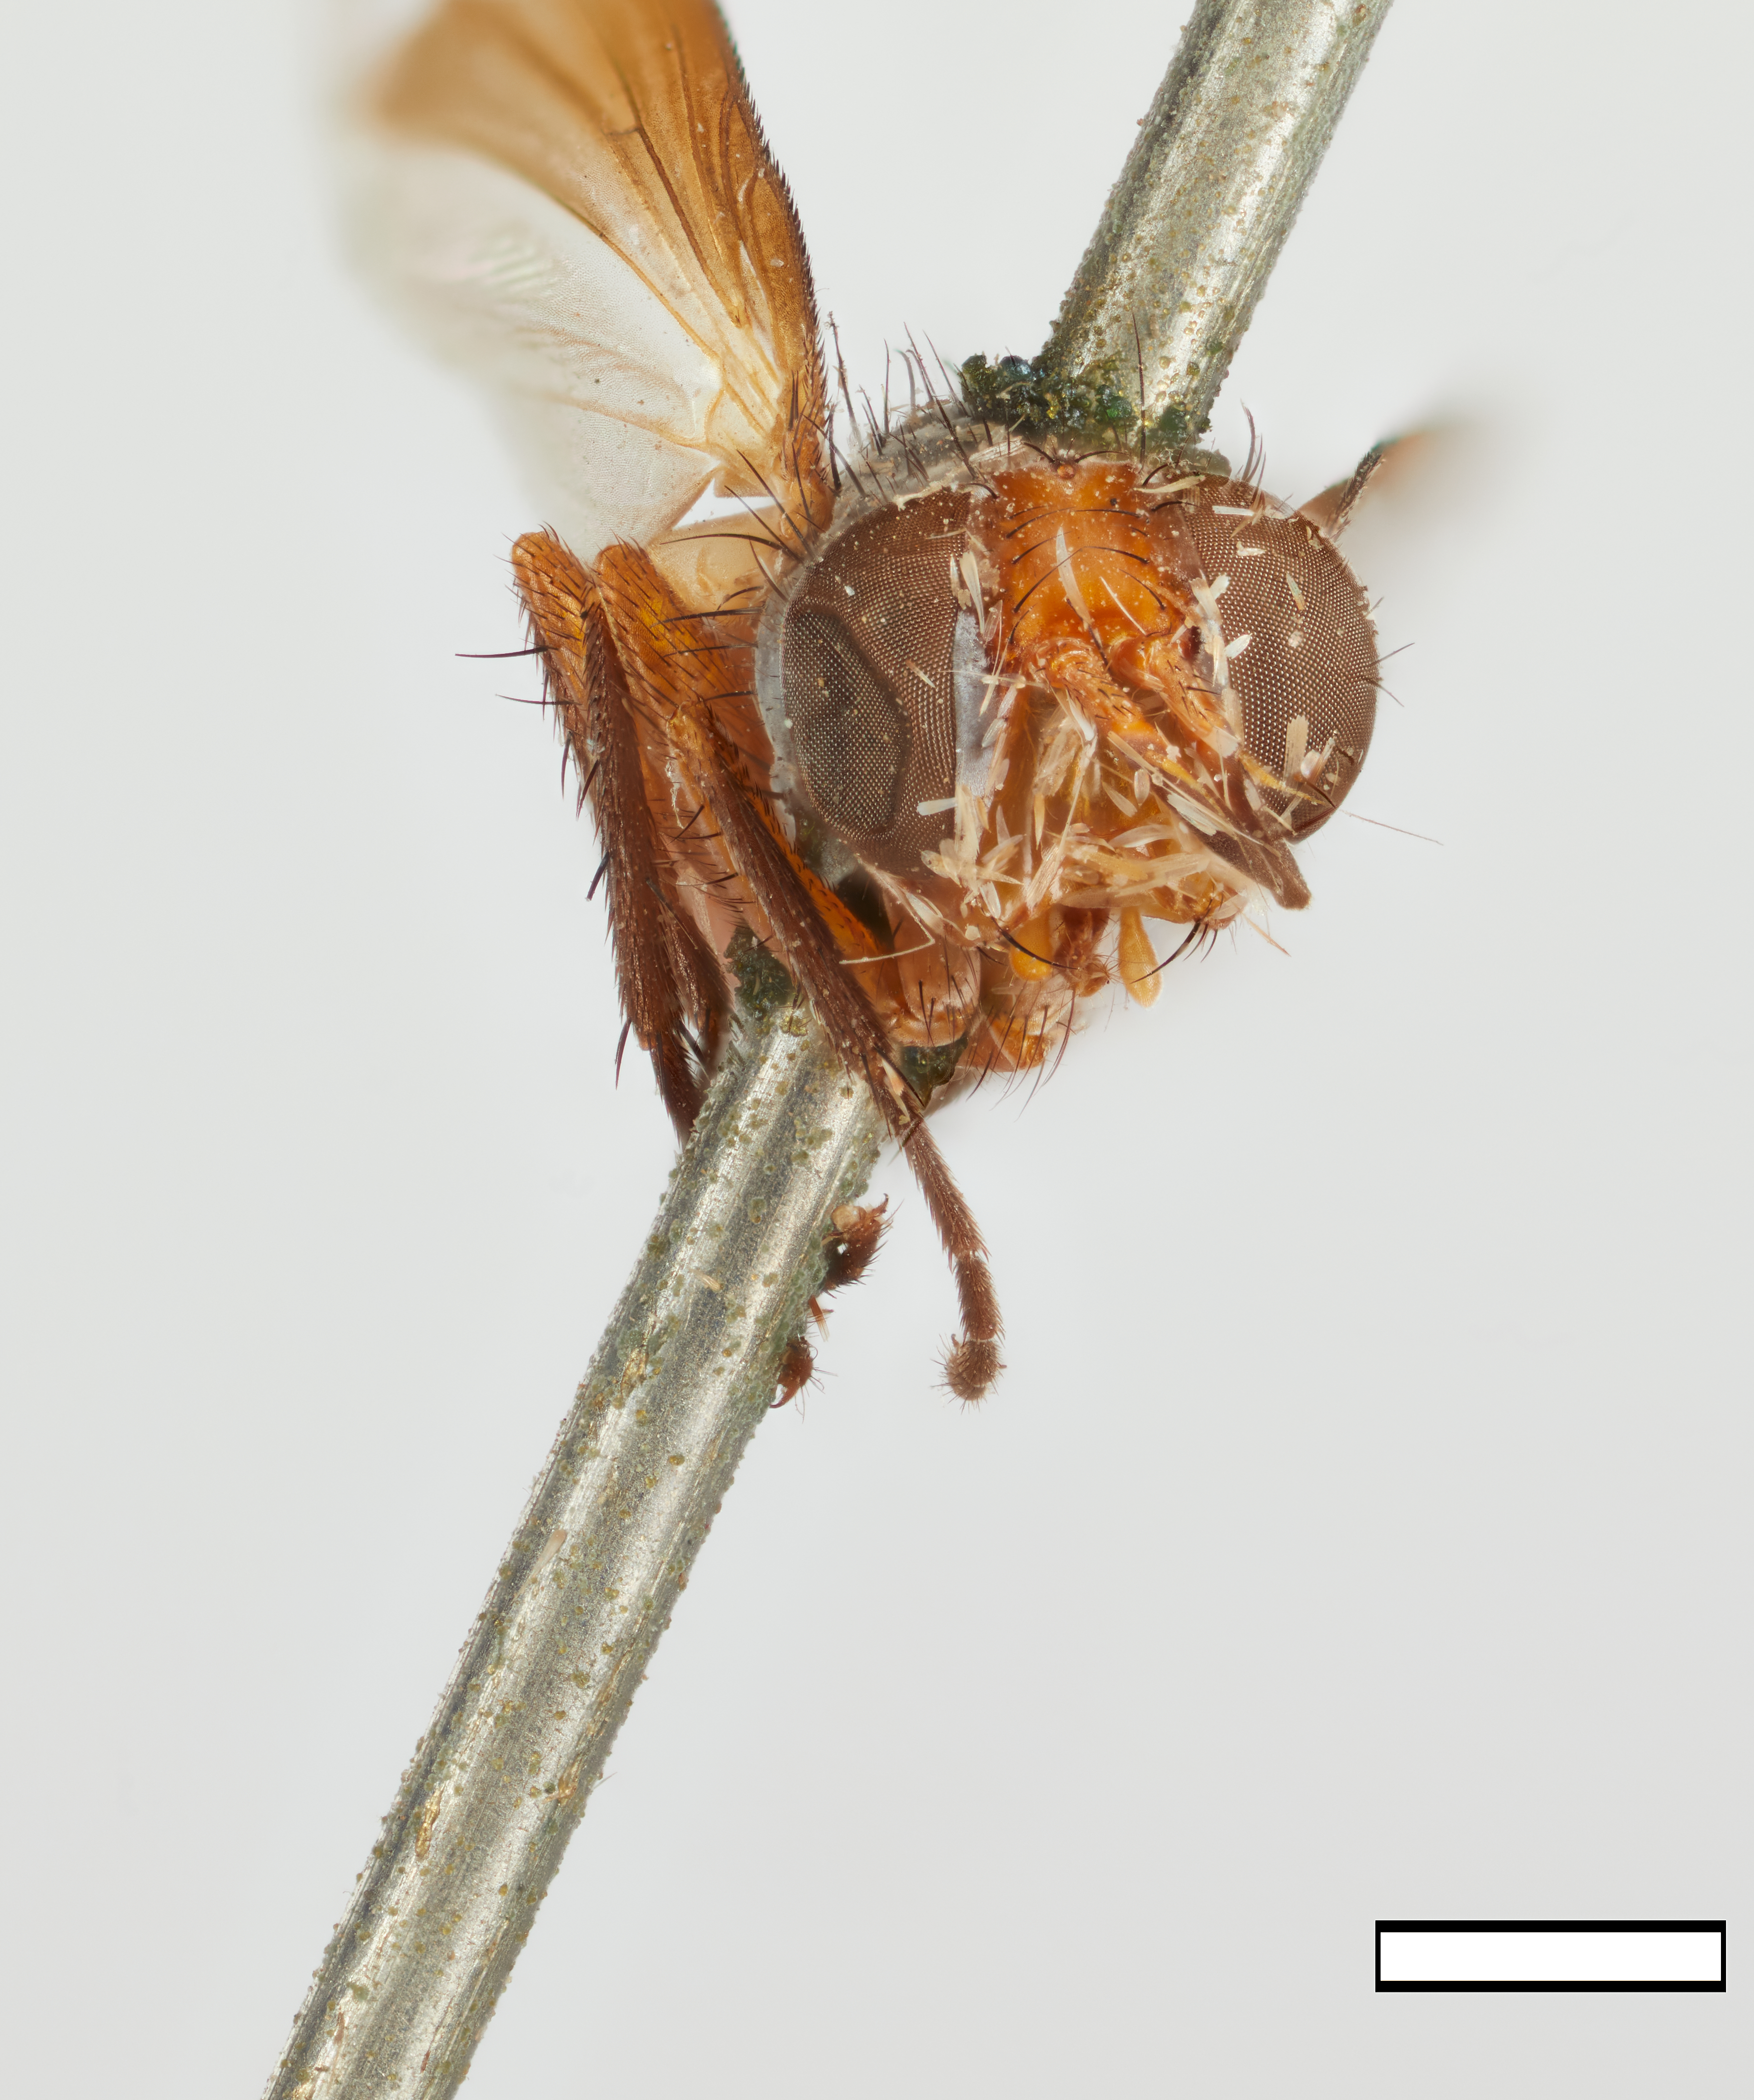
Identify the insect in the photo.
Euthera bicolor
